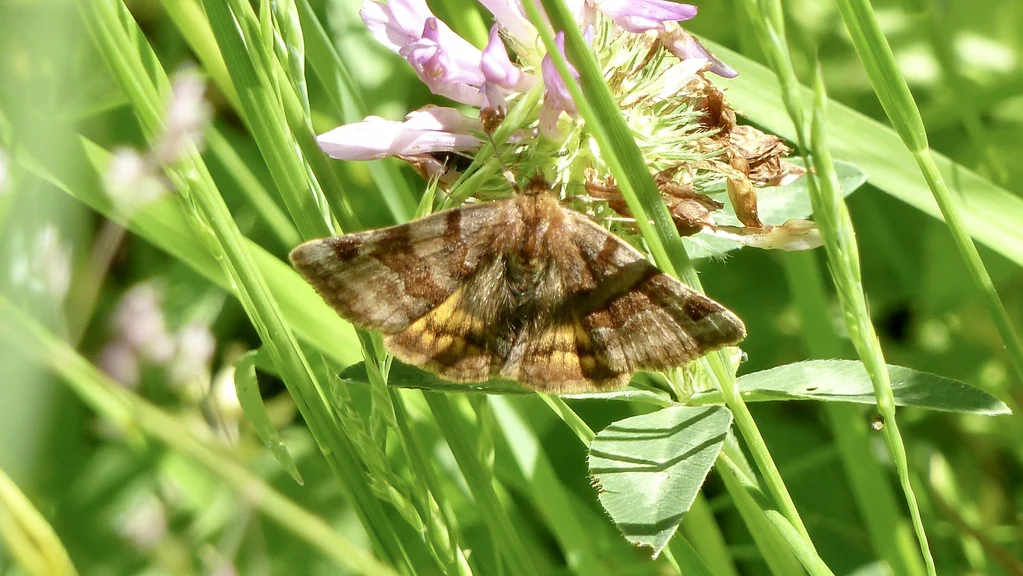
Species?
Euclidia glyphica
